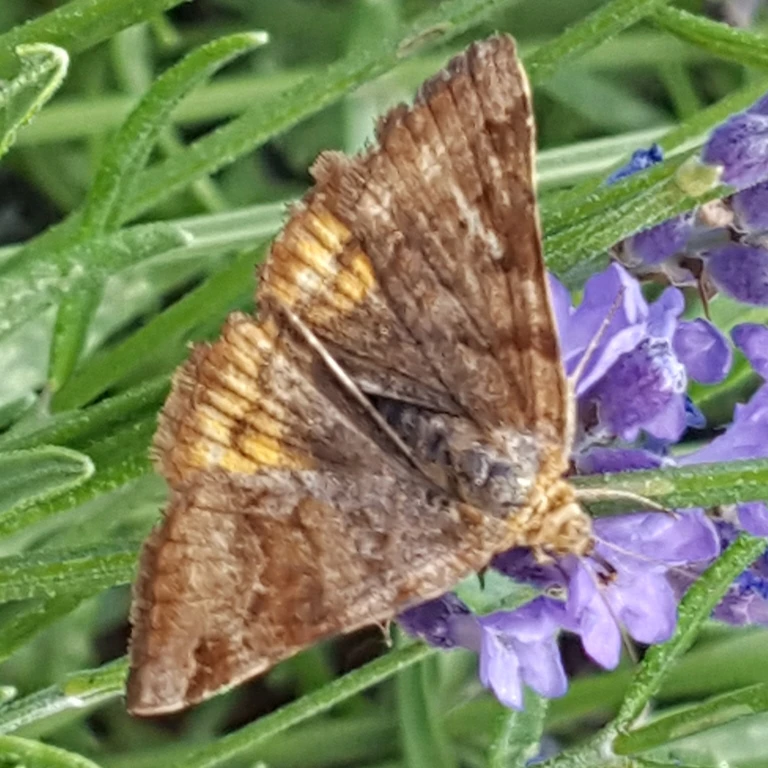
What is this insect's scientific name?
Euclidia glyphica
